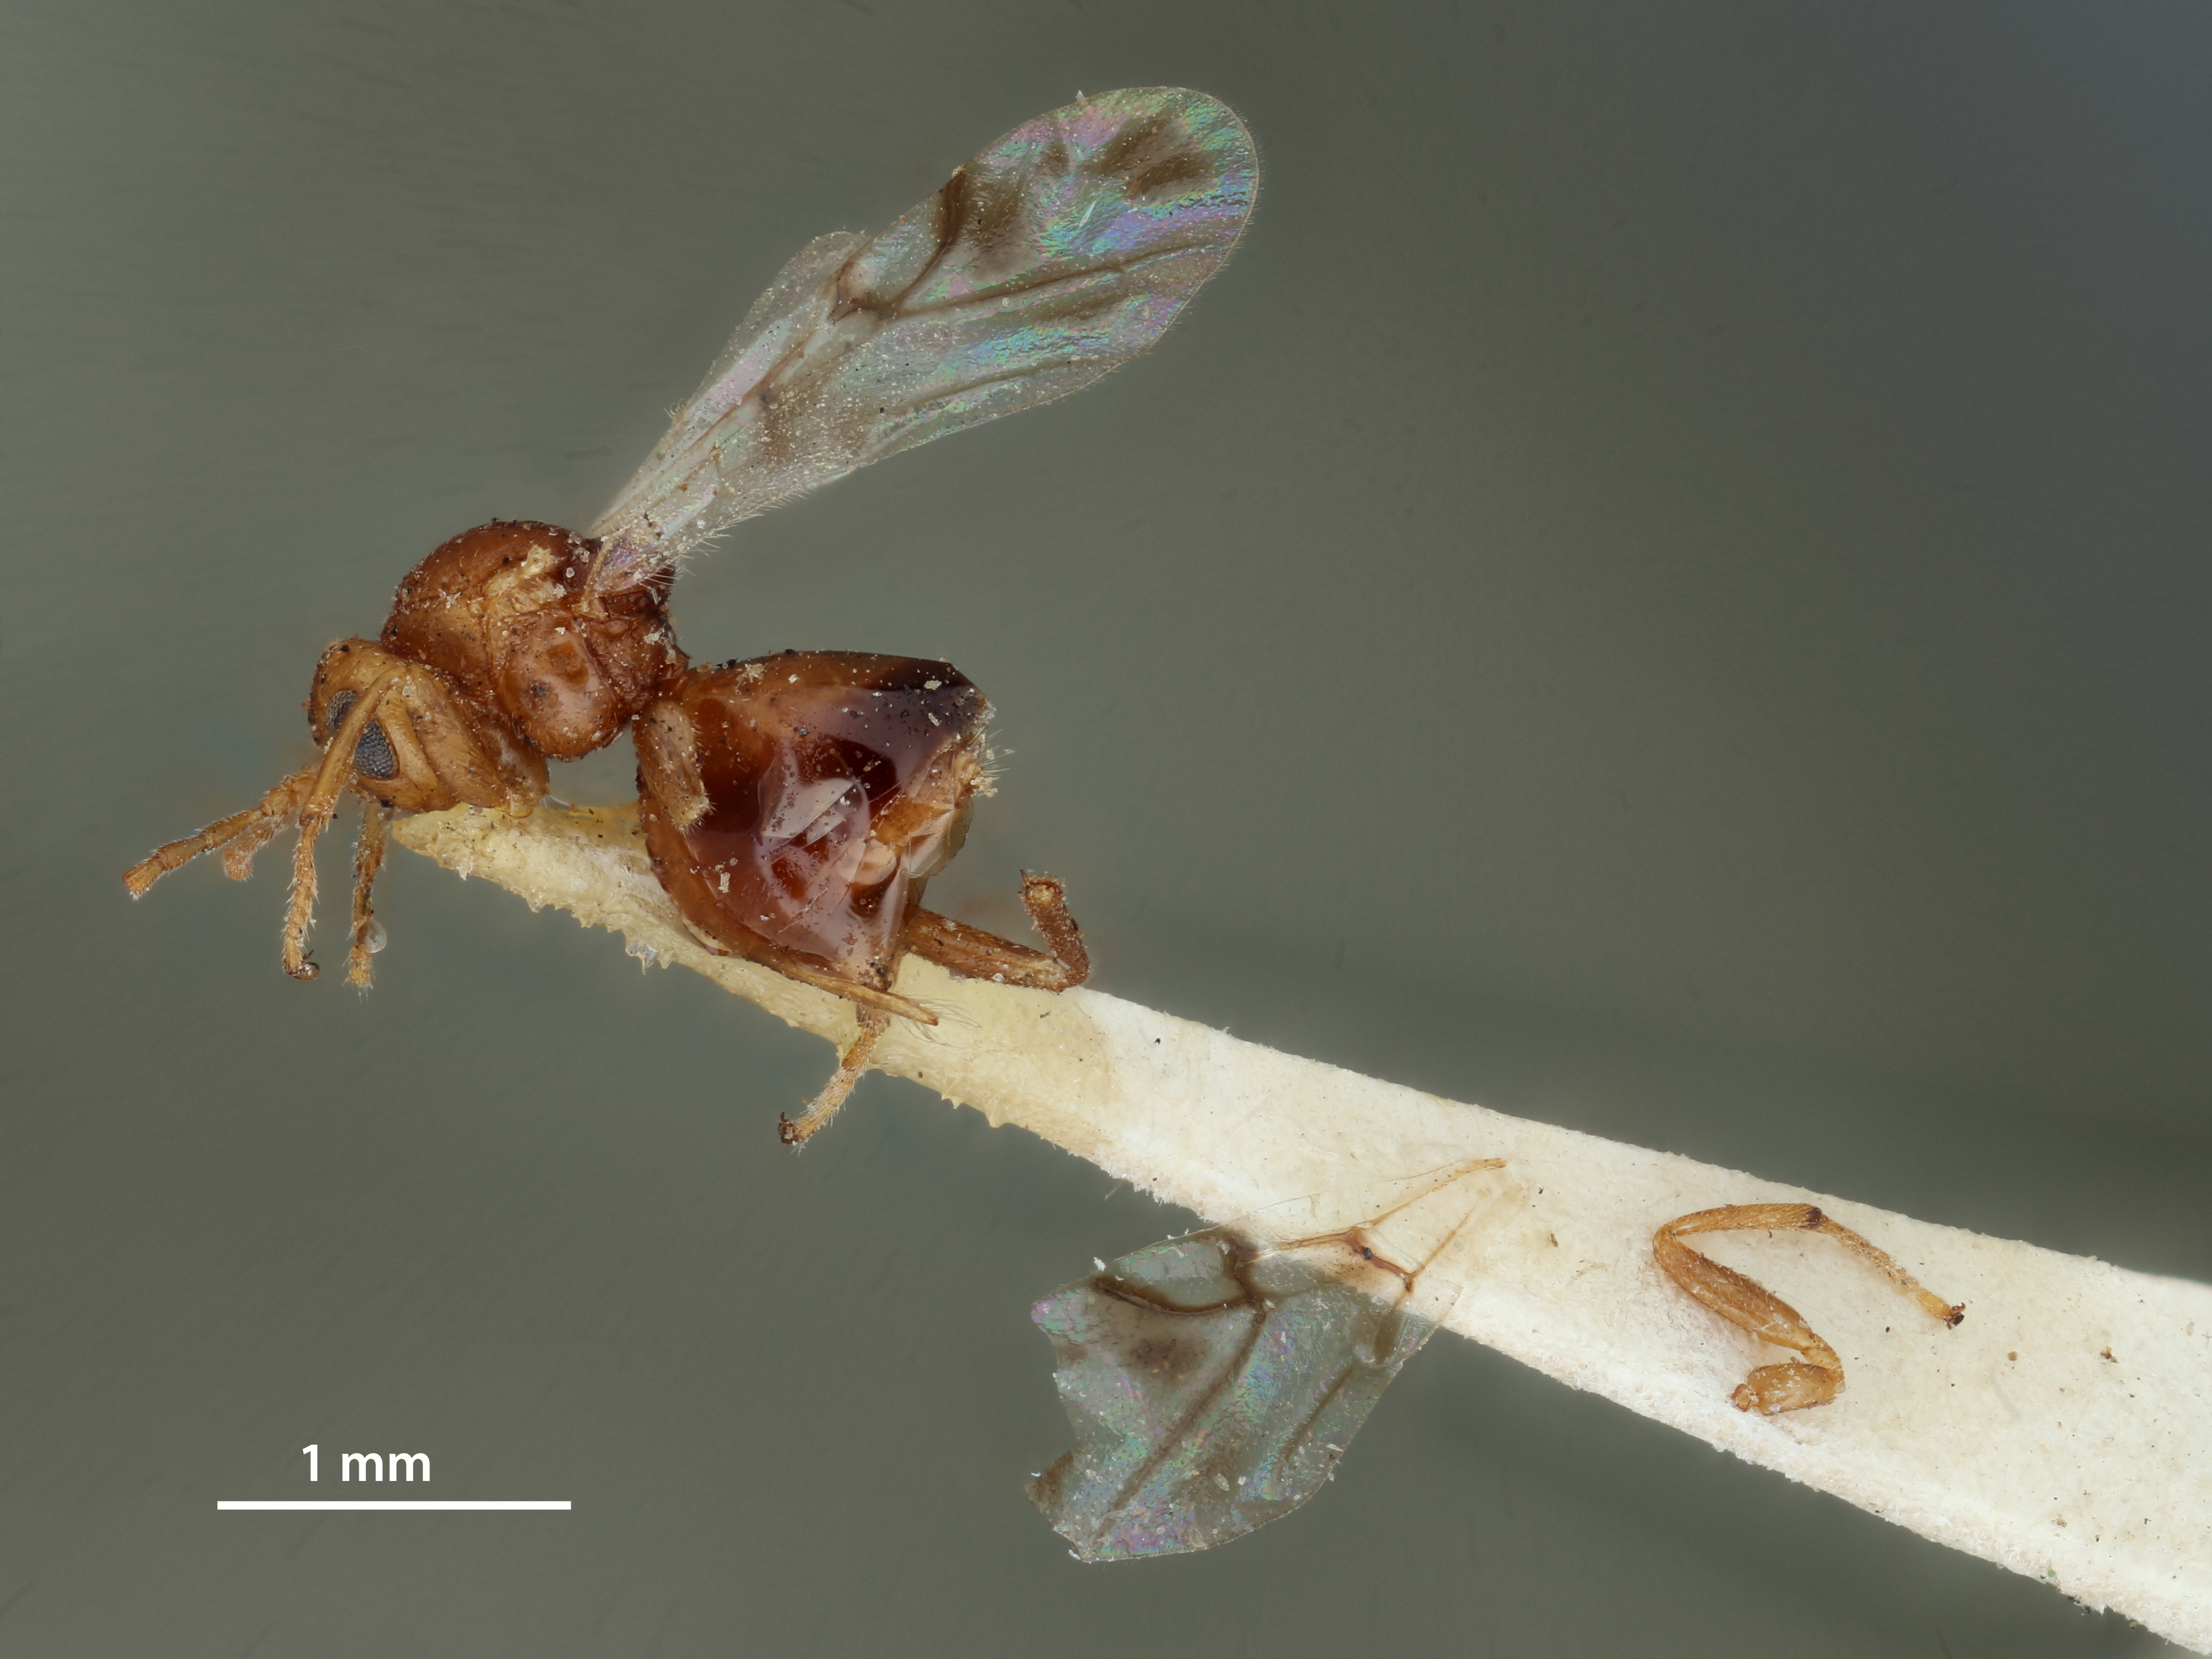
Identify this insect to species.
Dryophanta pulchripennis
